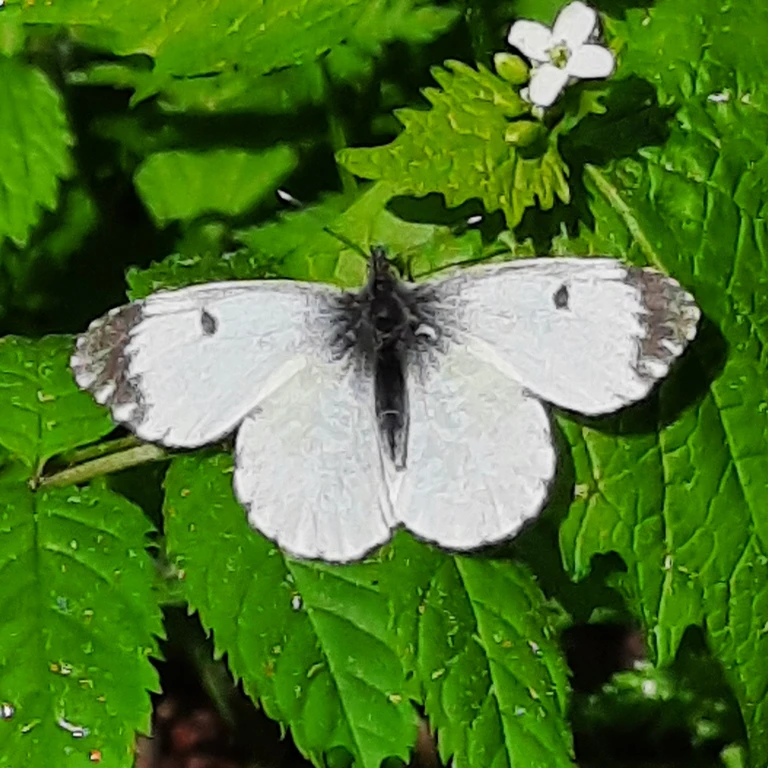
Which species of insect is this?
Anthocharis cardamines
